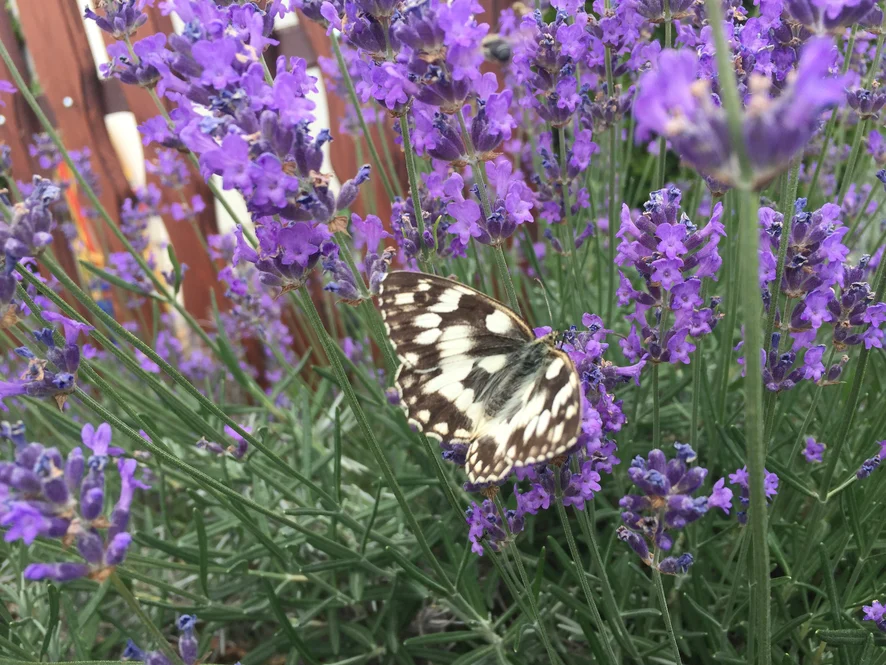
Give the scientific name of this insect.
Melanargia galathea
